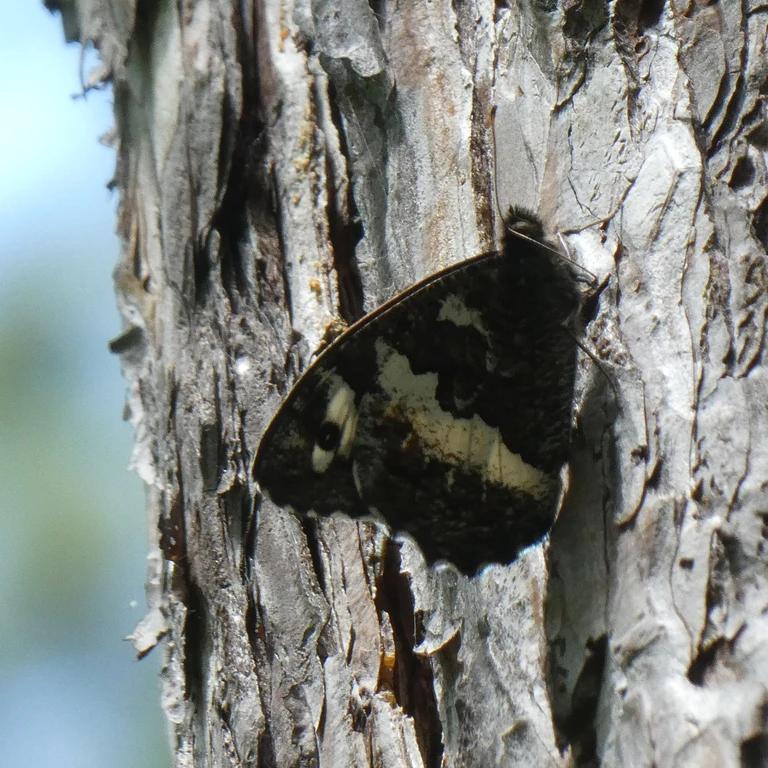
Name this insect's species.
Brintesia circe
